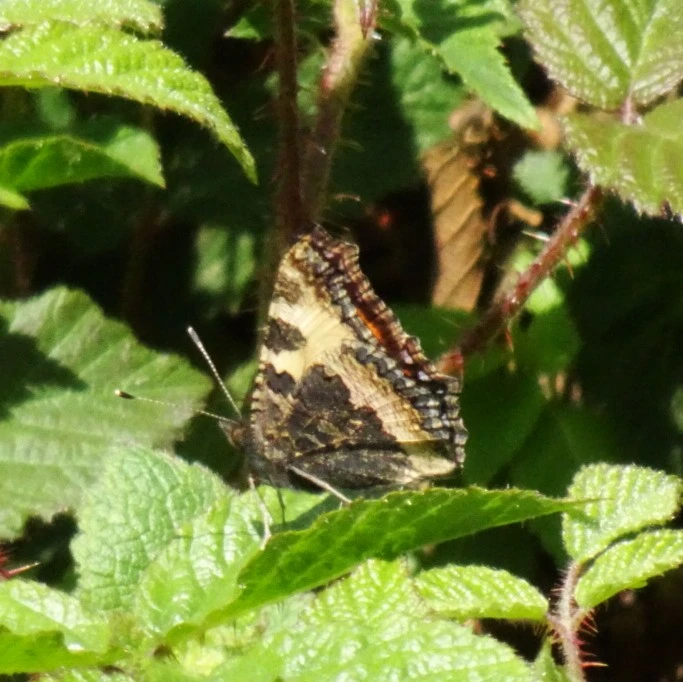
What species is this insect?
Aglais urticae
